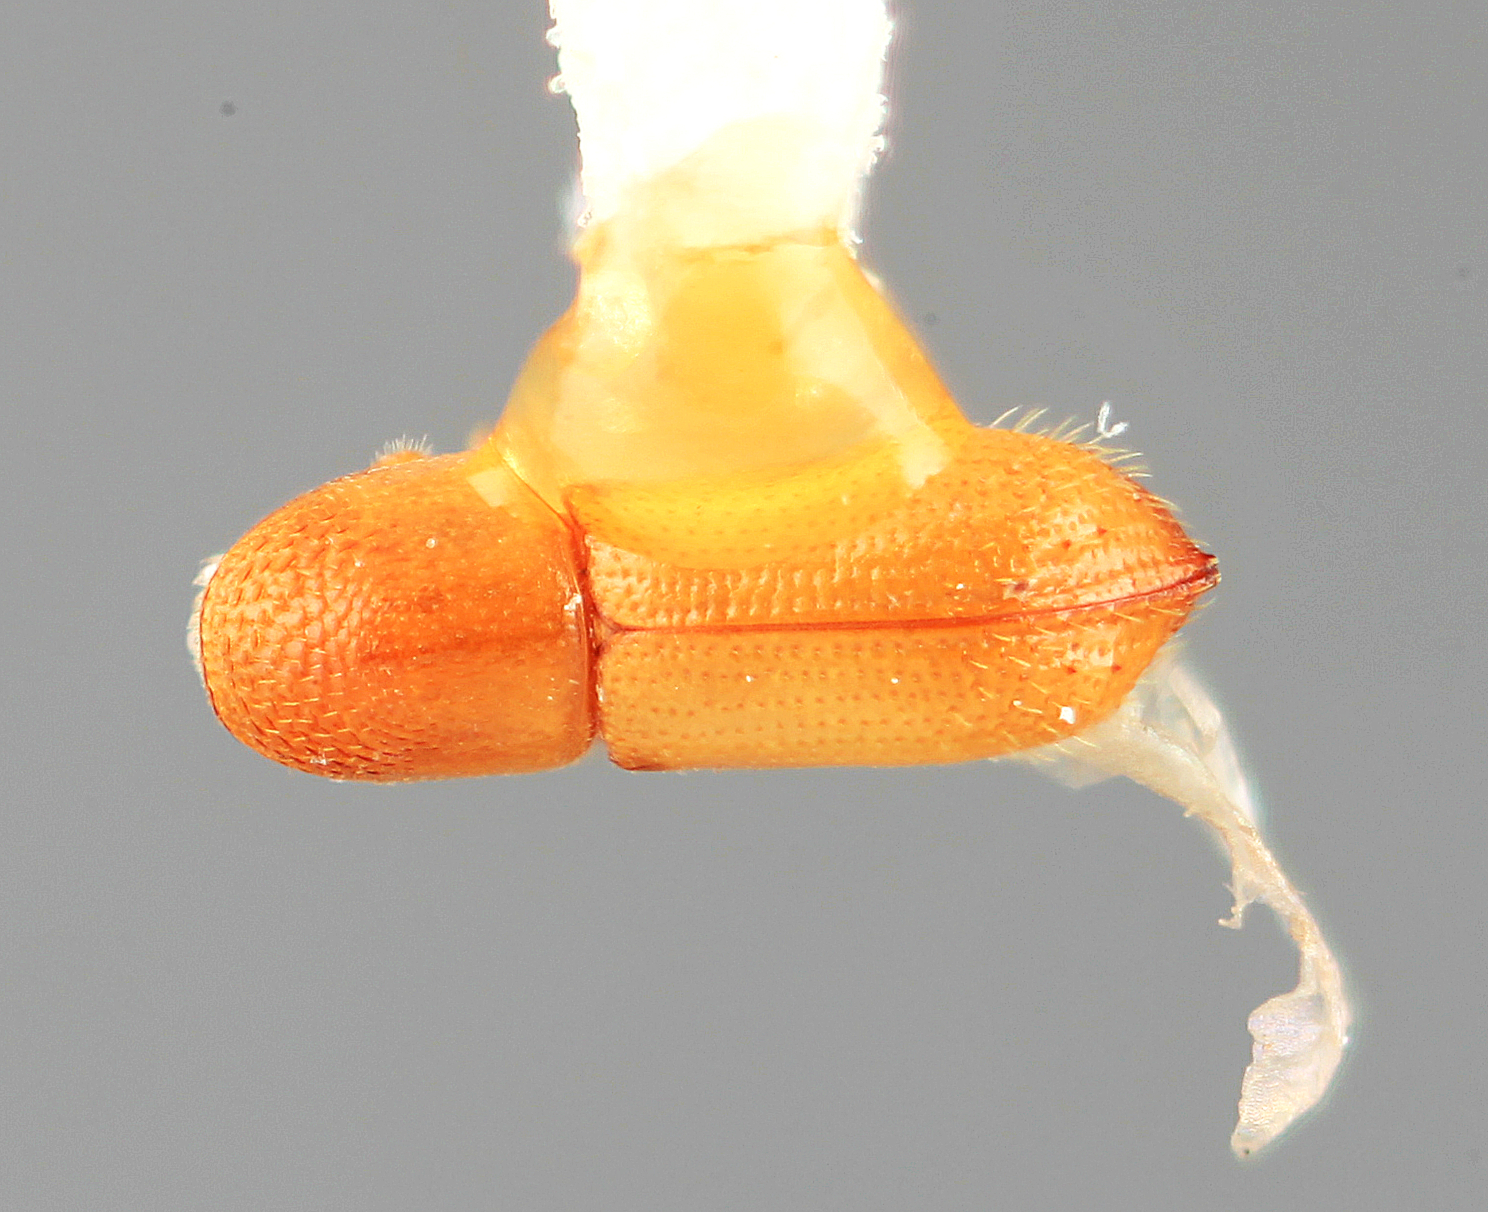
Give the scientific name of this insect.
Pityophthorus vesculus
